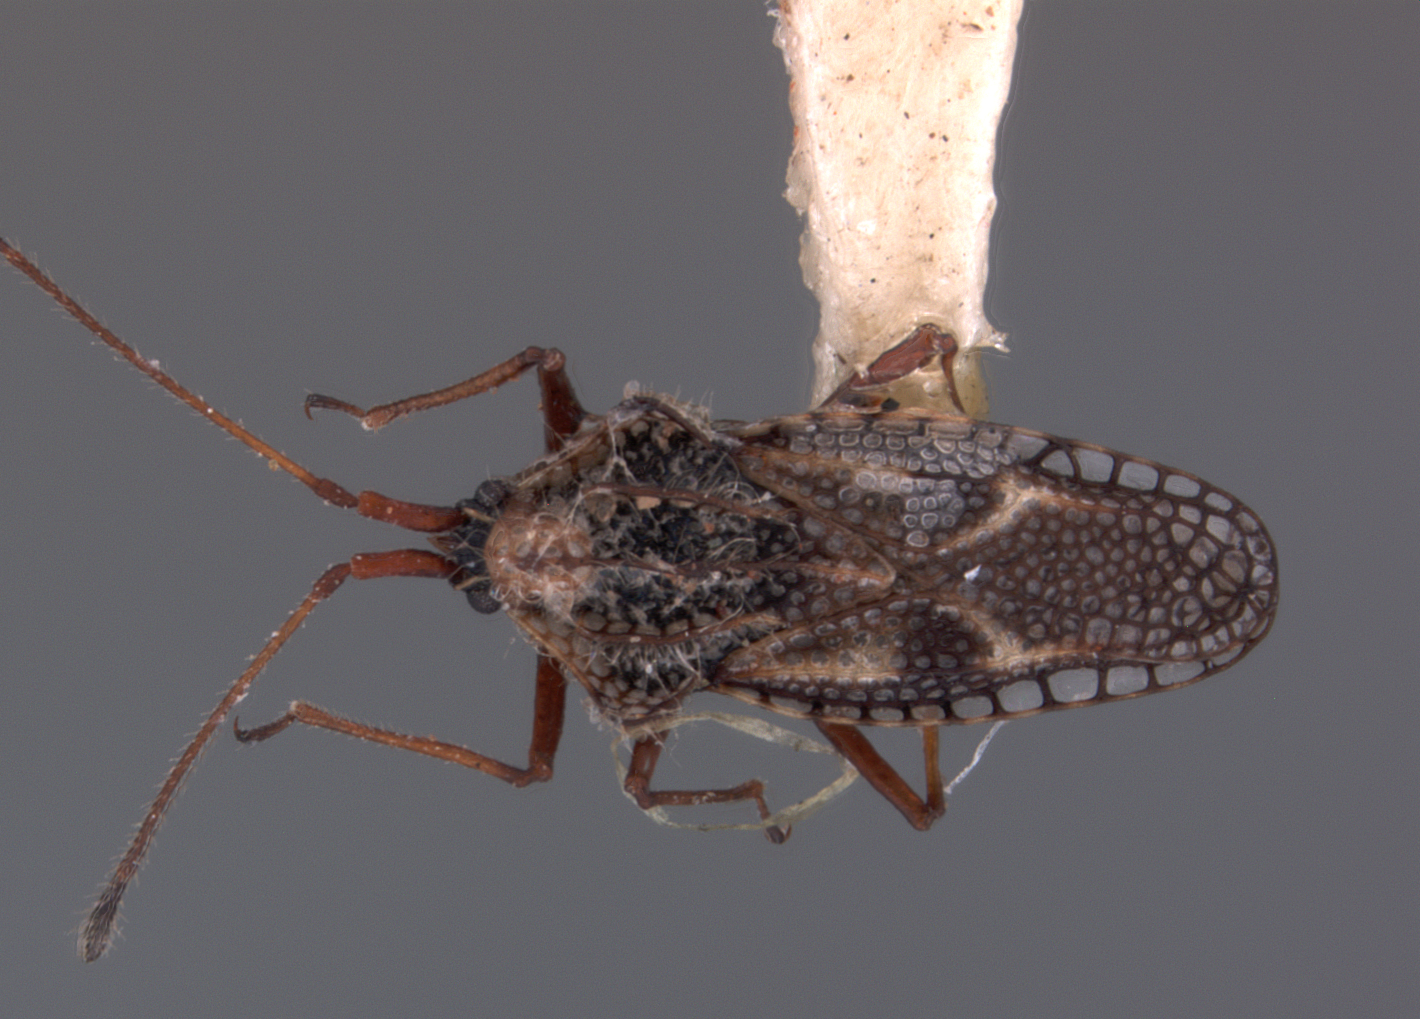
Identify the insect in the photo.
Gargaphia balli
